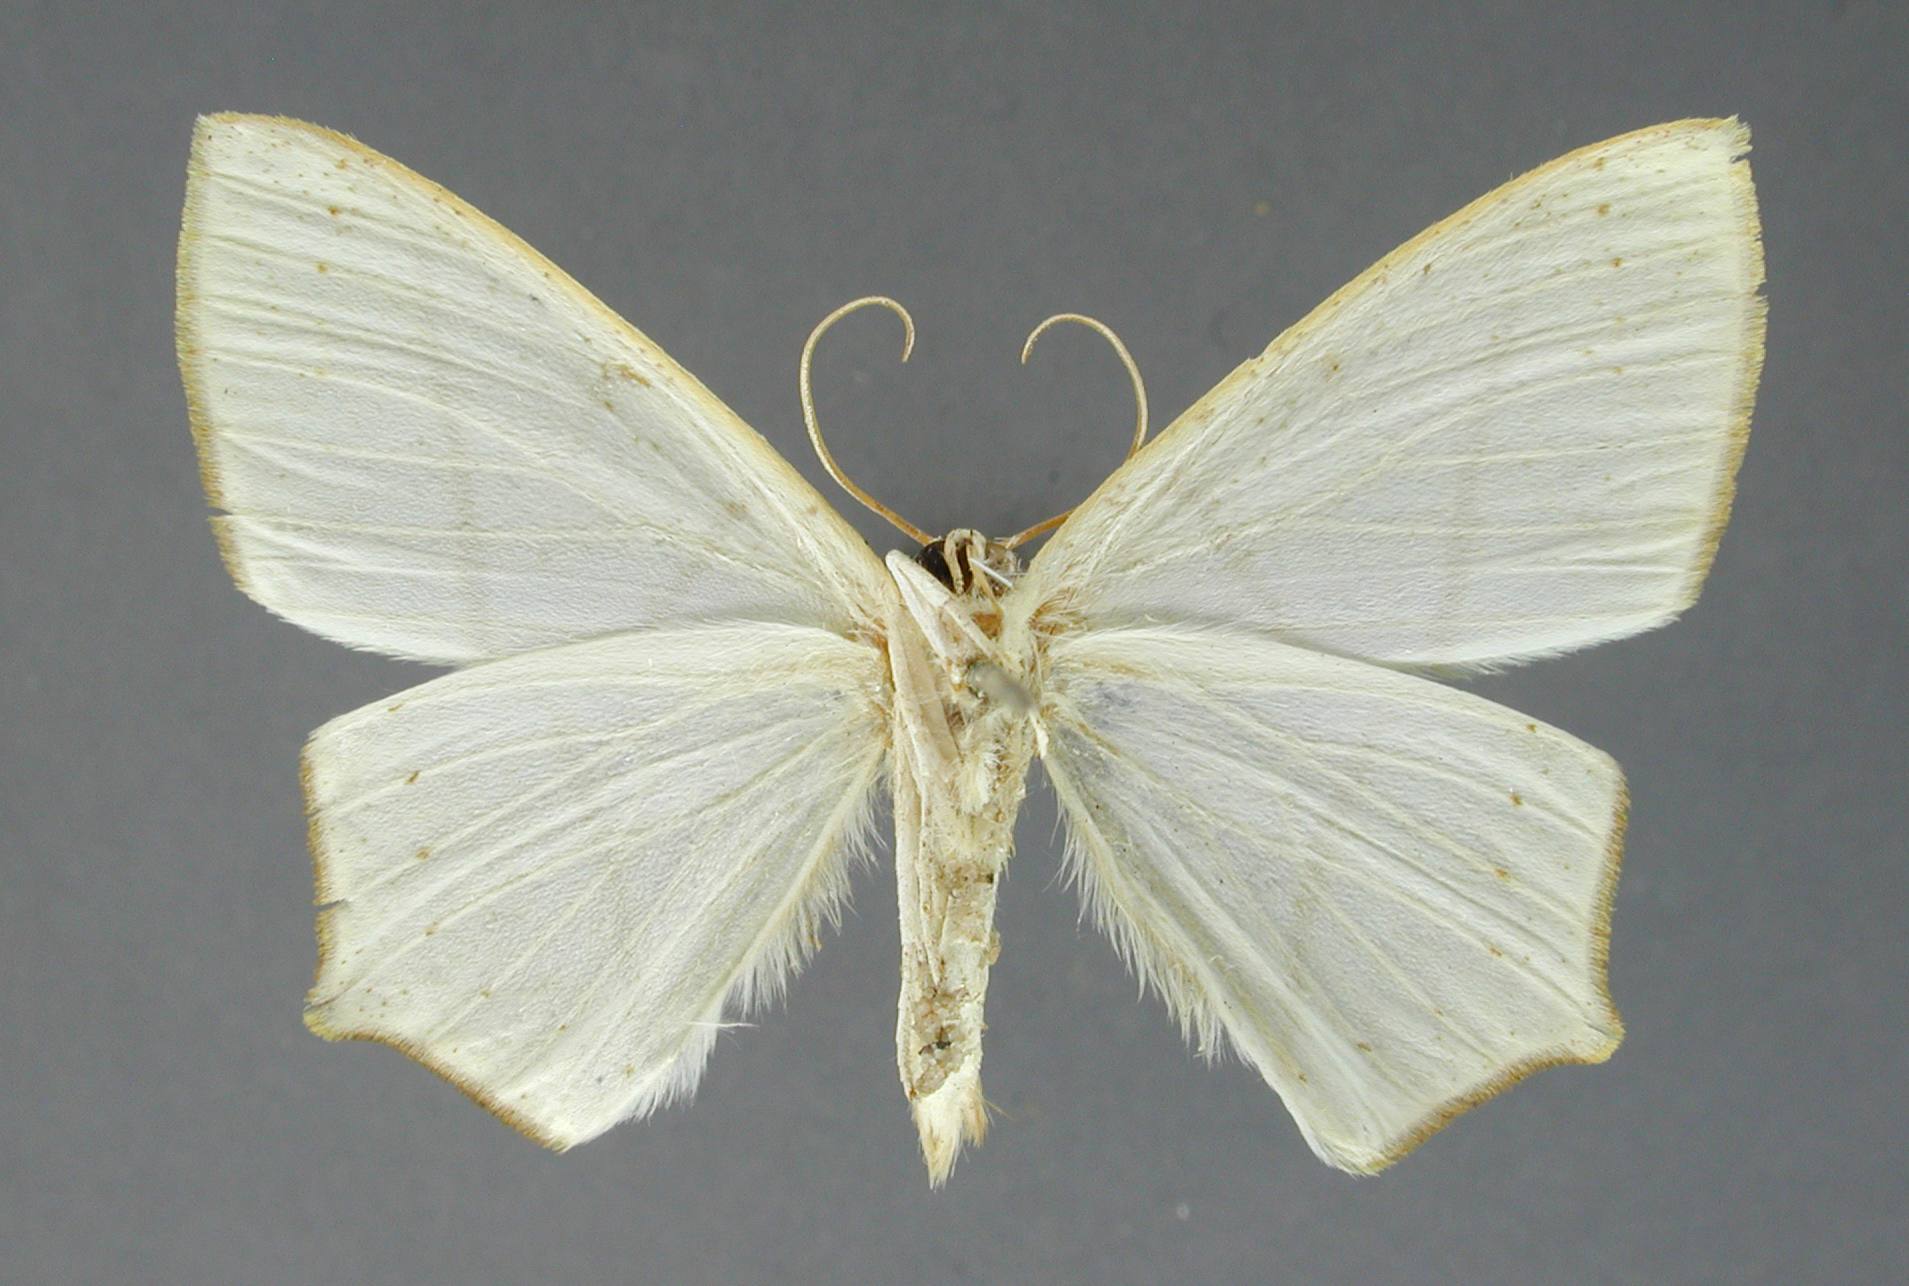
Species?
Urapteryx hilaris
